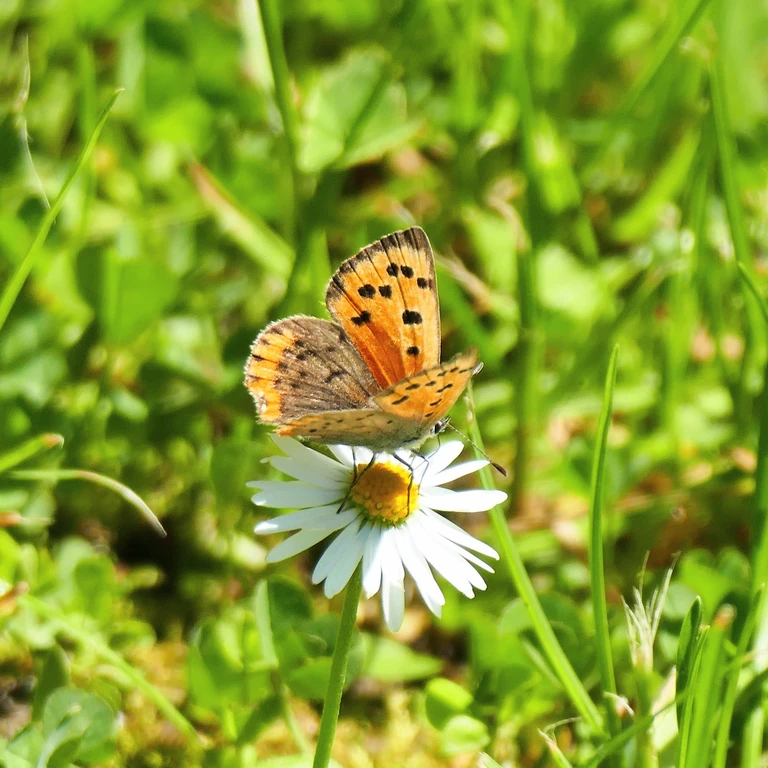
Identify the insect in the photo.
Lycaena phlaeas
